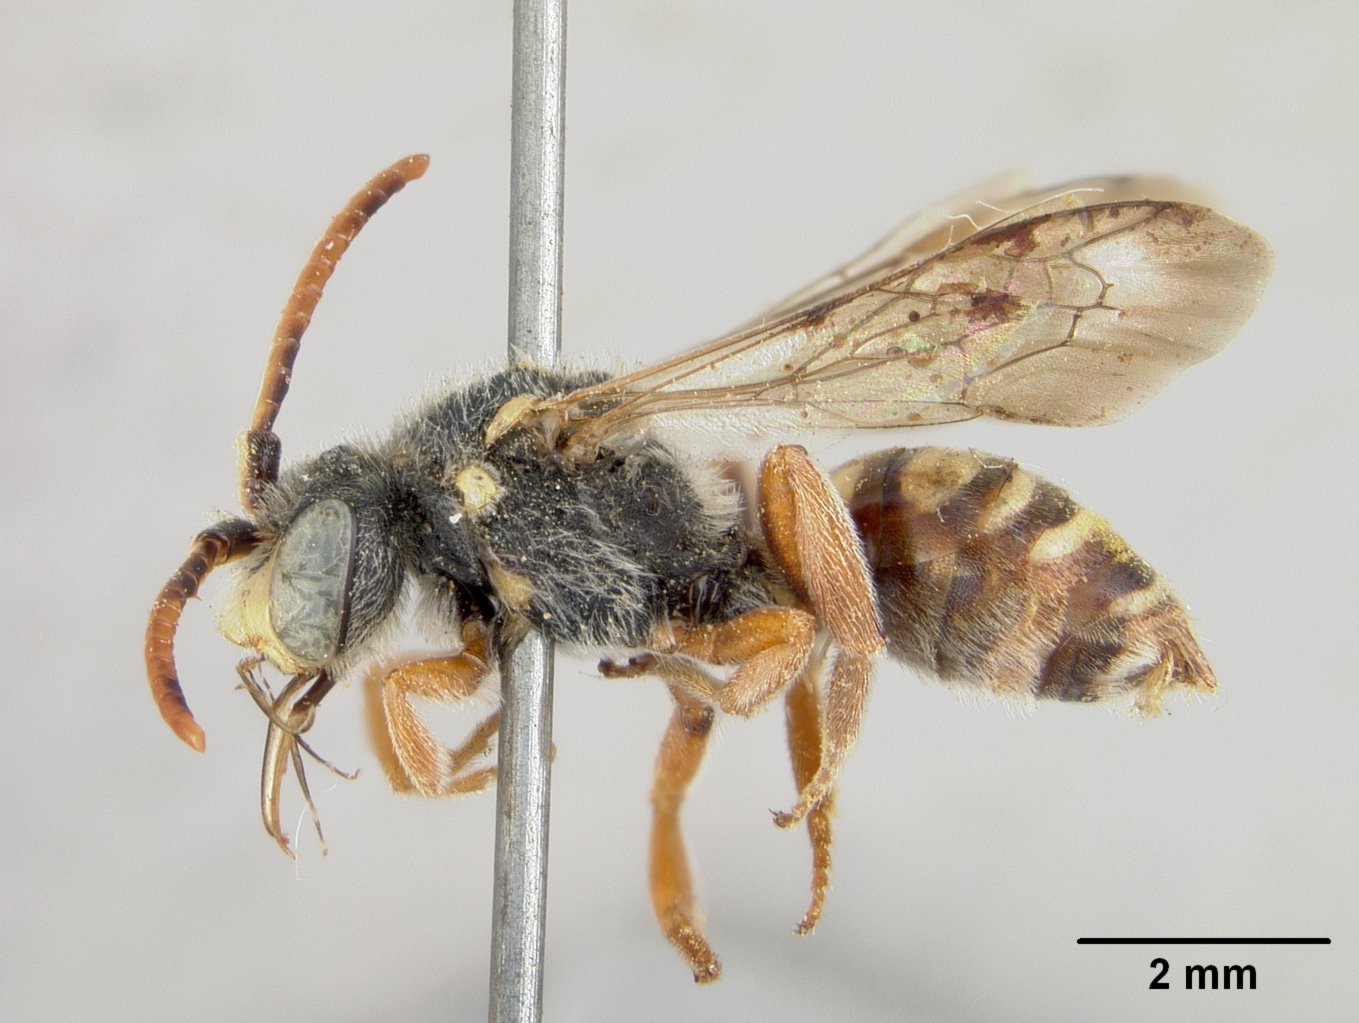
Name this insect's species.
Nomada semiscita
